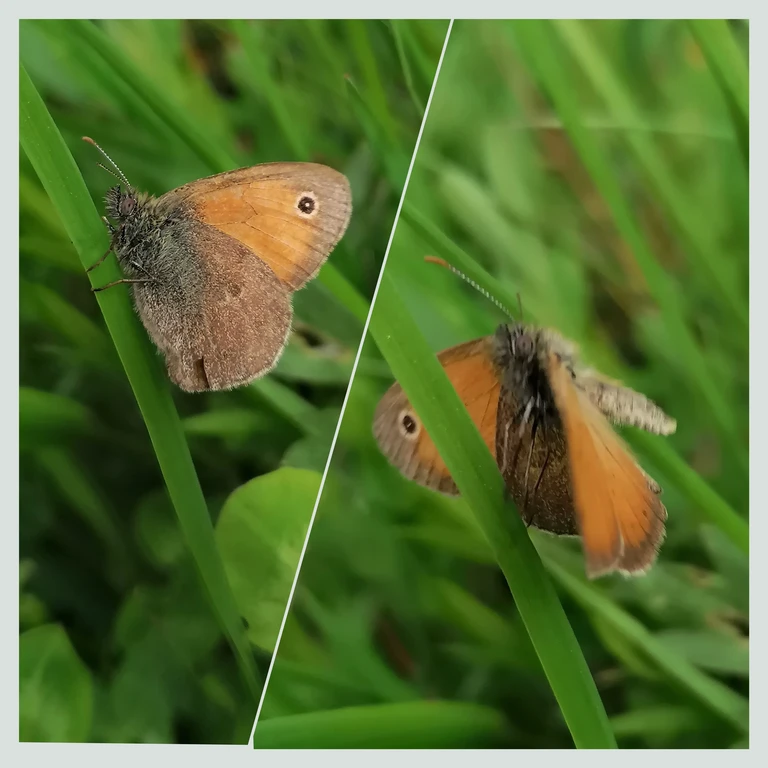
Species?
Coenonympha pamphilus
